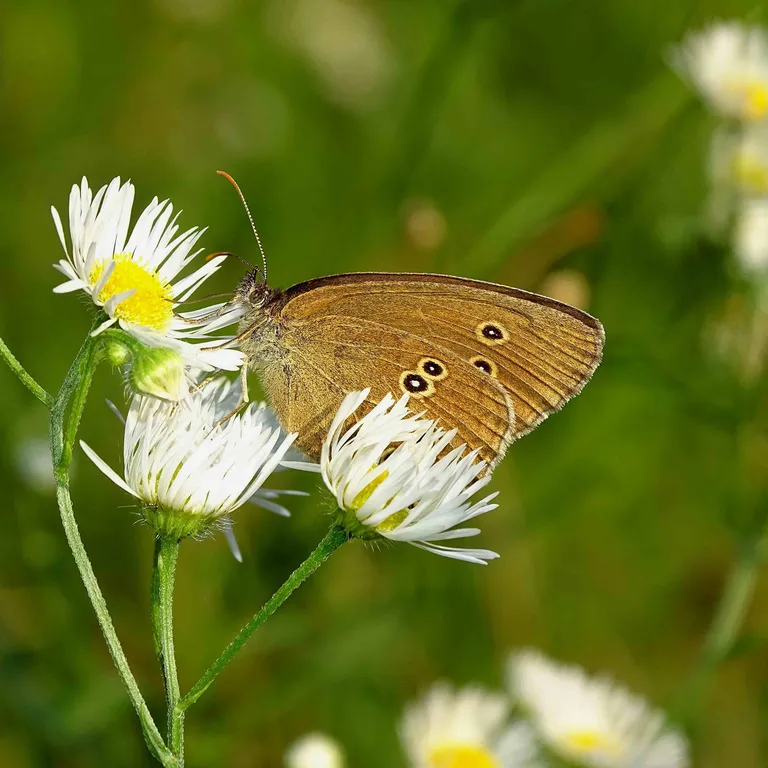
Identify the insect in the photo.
Aphantopus hyperantus
